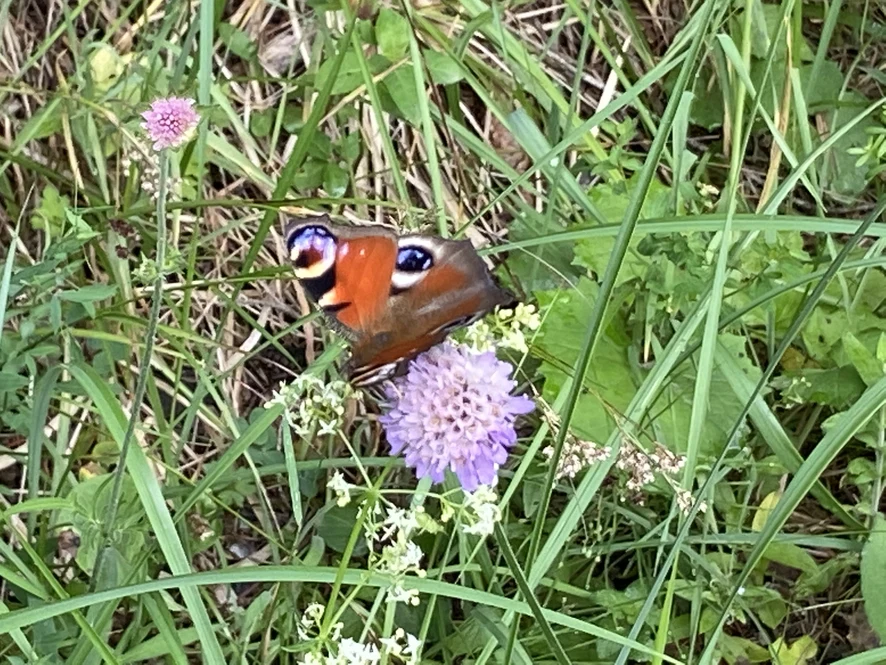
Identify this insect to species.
Aglais io
